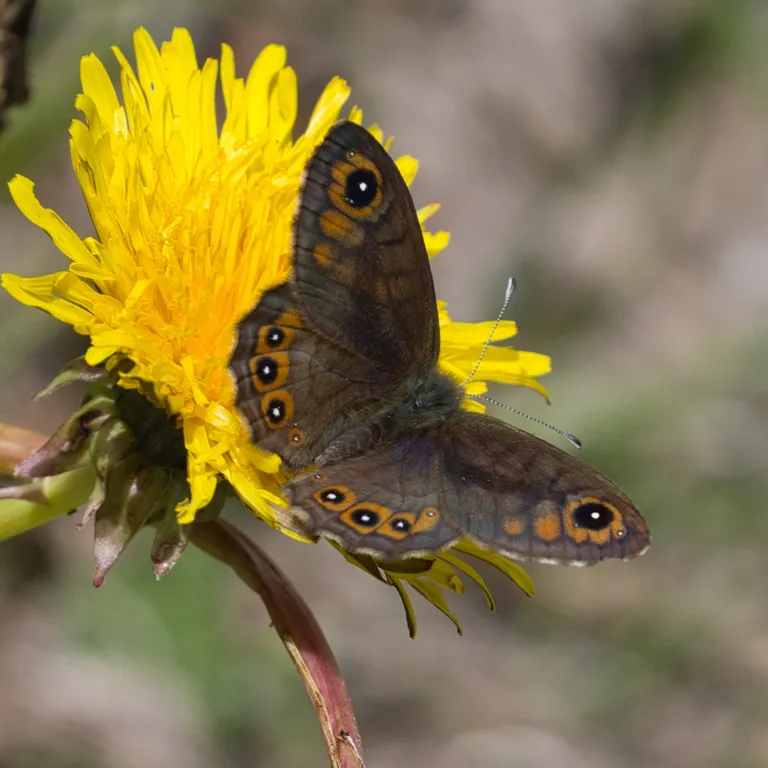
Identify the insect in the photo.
Lasiommata petropolitana (also Pararge petropolitana)
